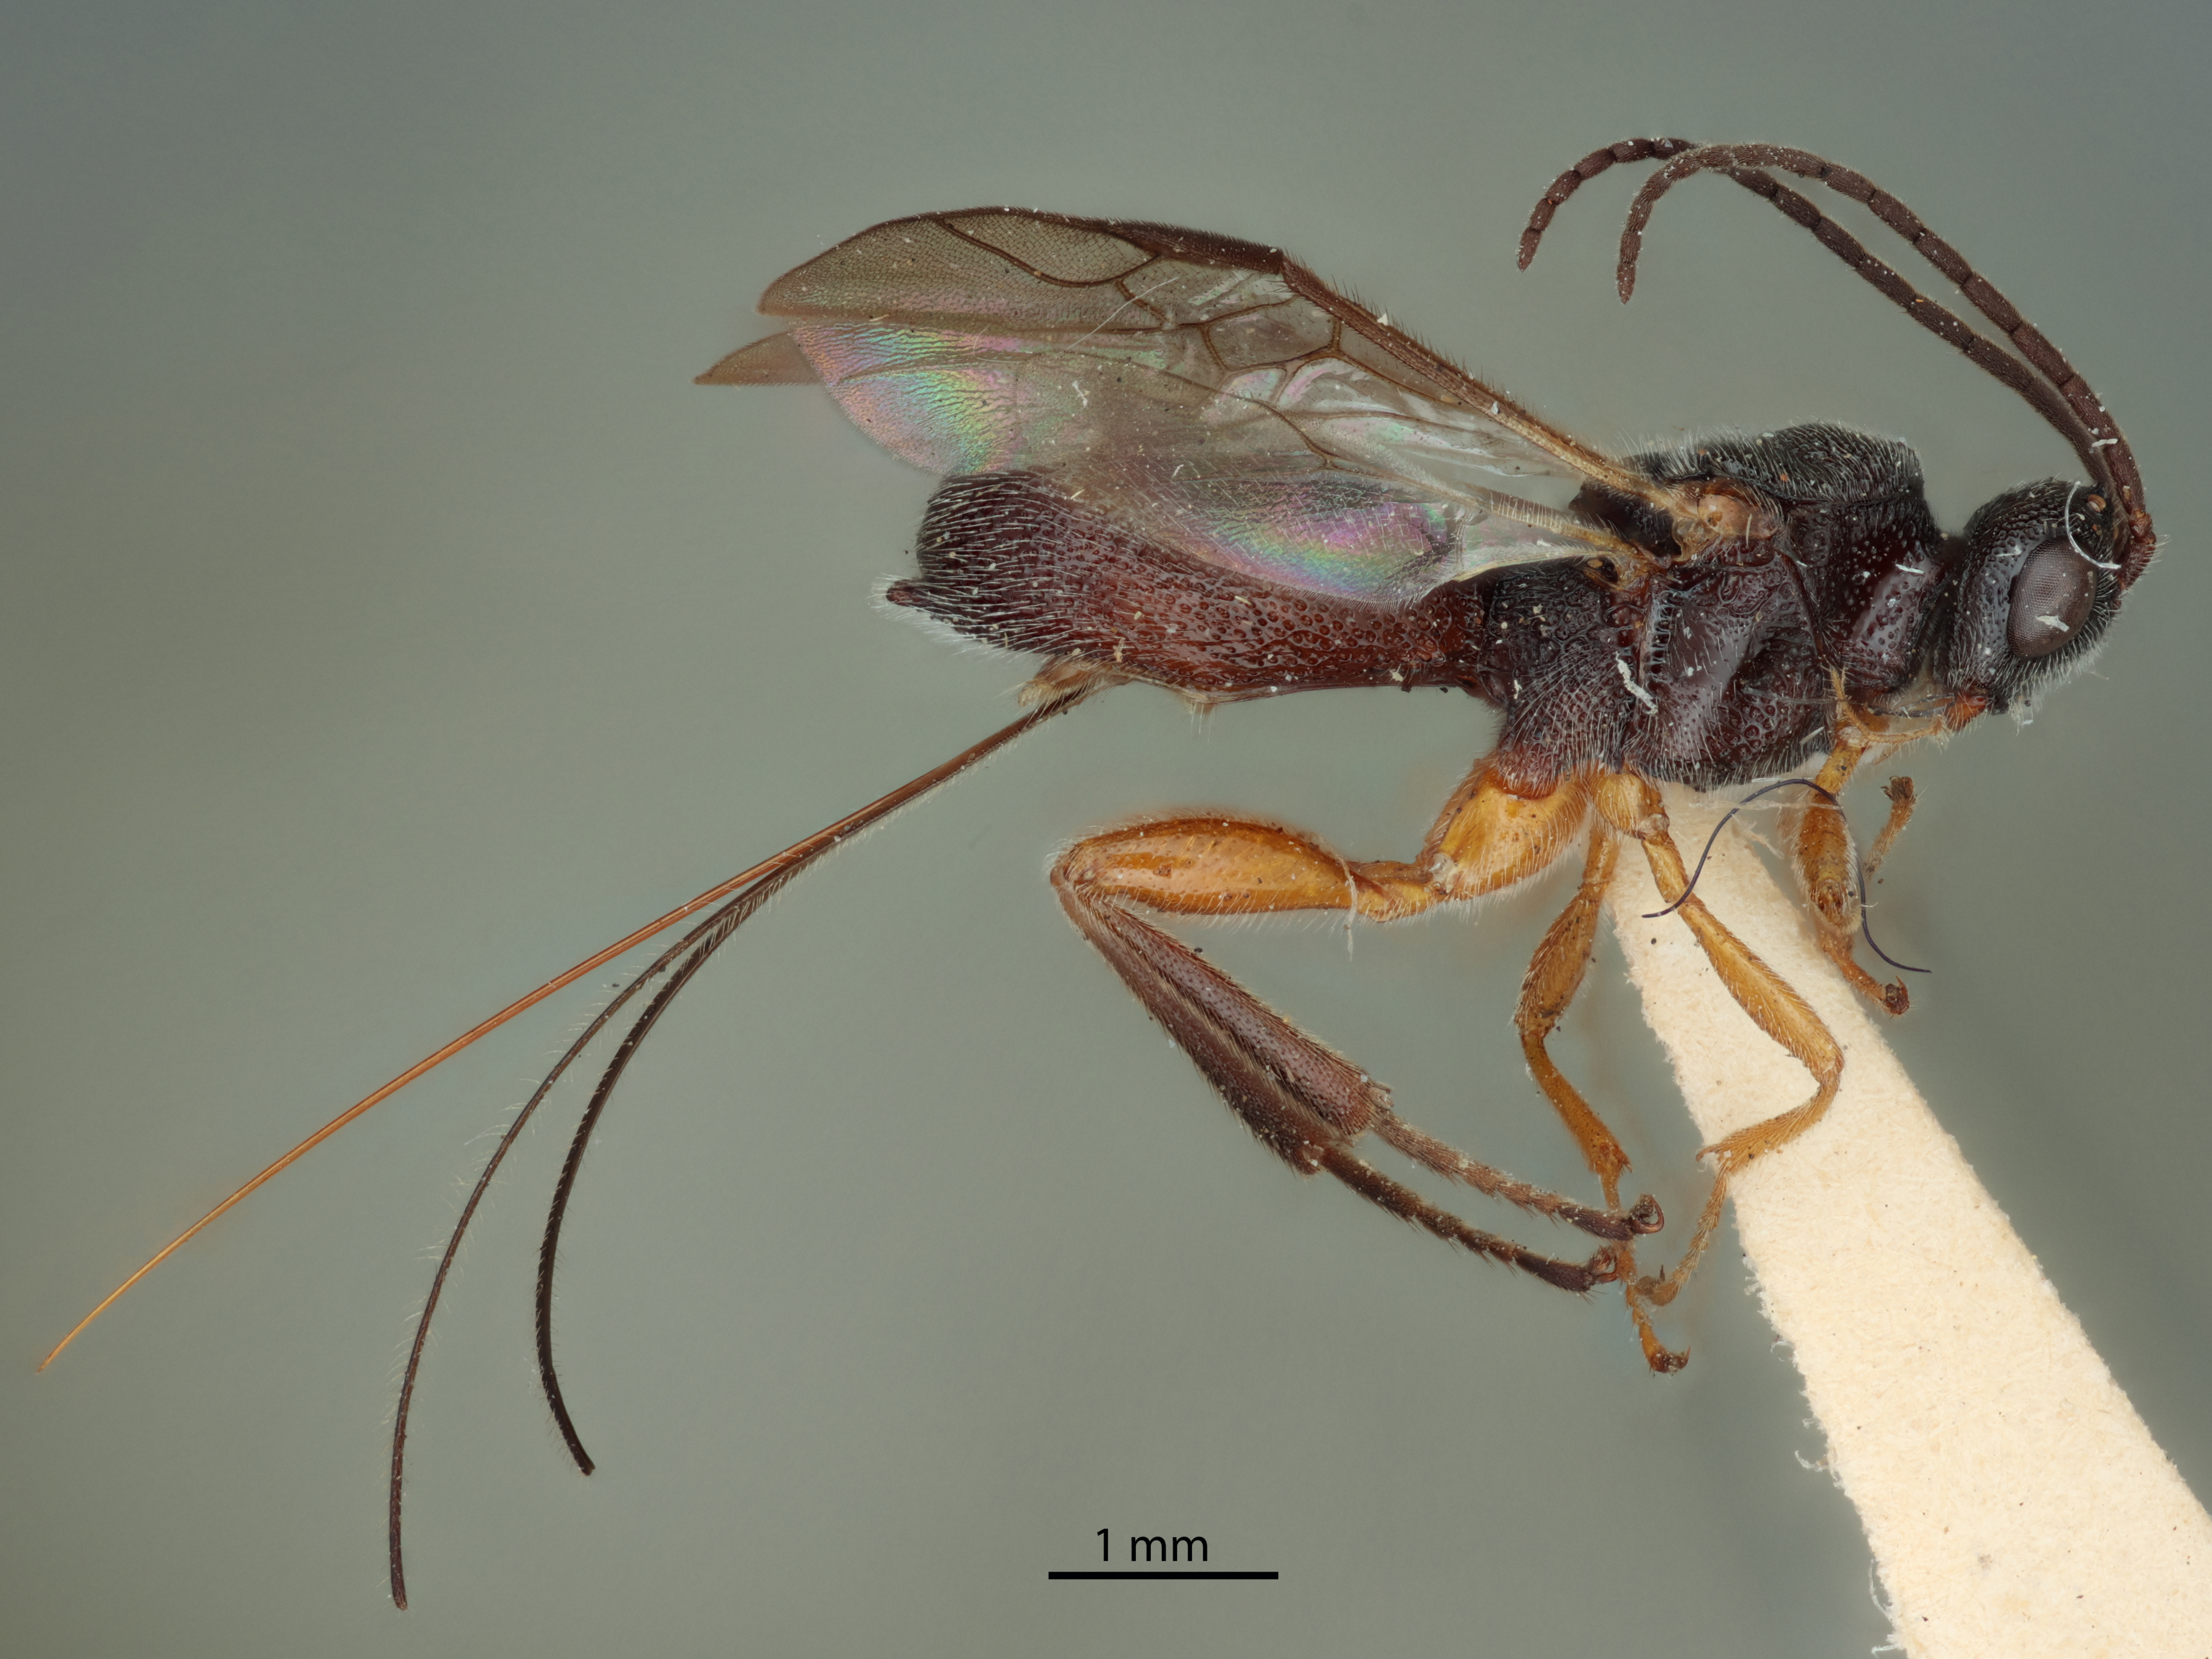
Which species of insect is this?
Urosigalphus rufus
